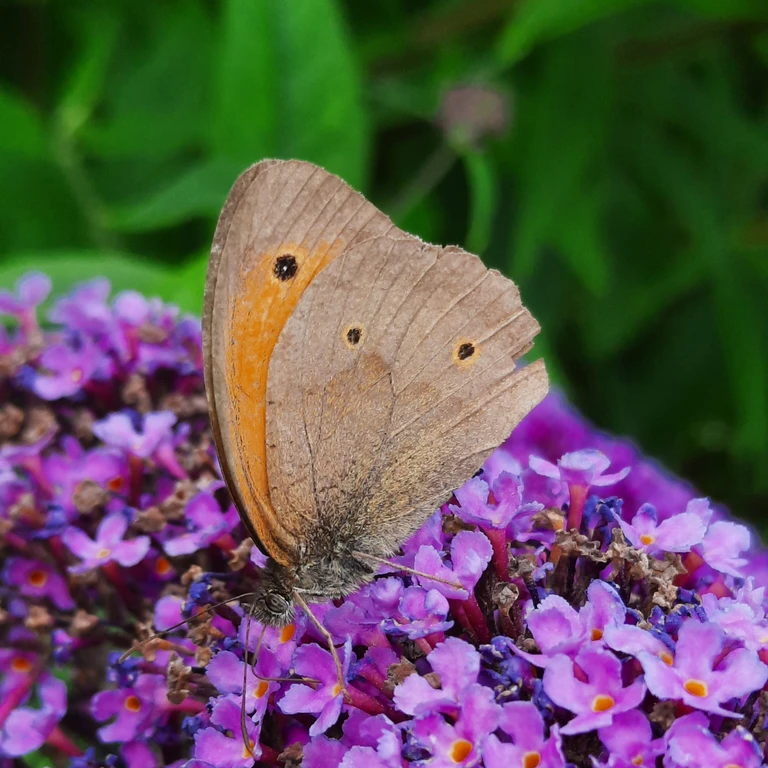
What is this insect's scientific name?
Maniola jurtina
